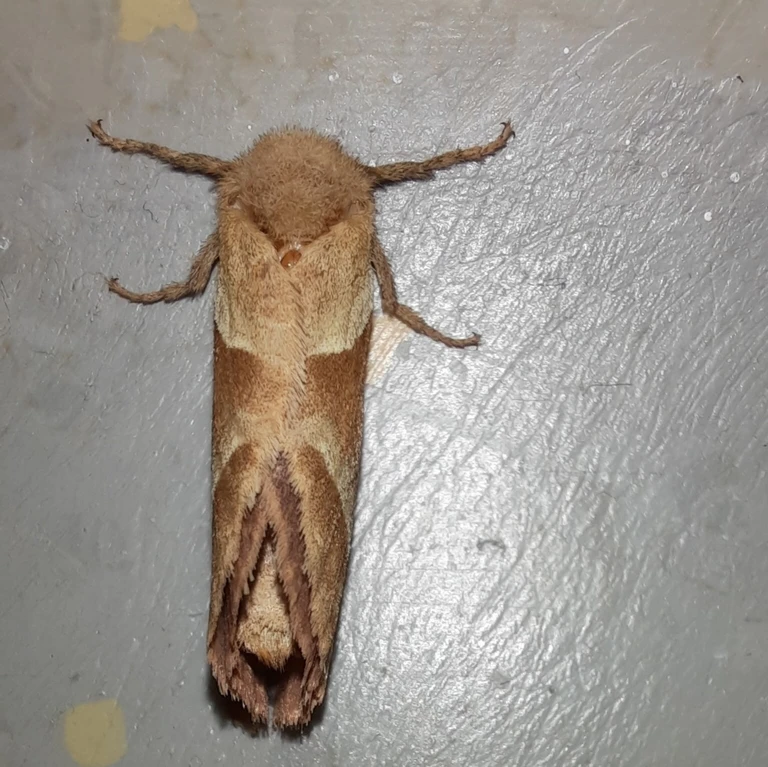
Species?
Triodia sylvina
